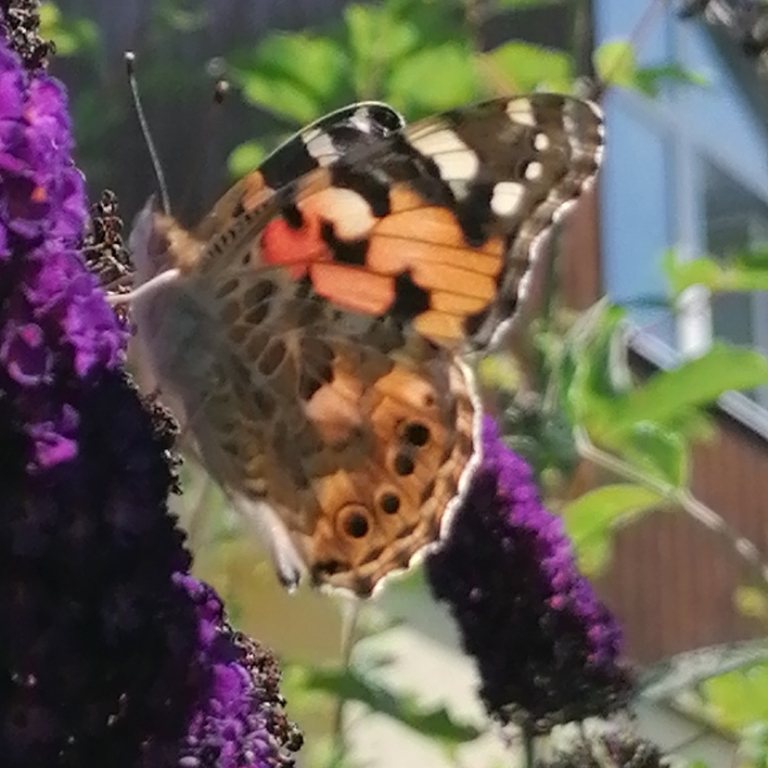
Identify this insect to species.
Vanessa cardui
